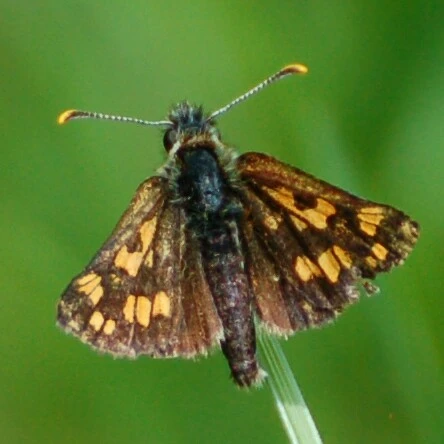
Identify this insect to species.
Carterocephalus palaemon
